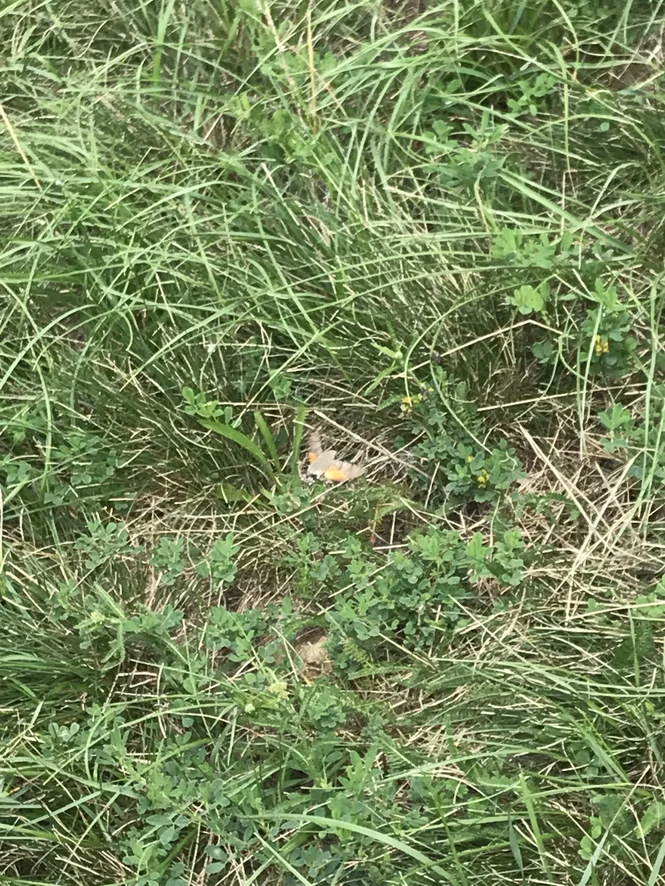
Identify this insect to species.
Macroglossum stellatarum
